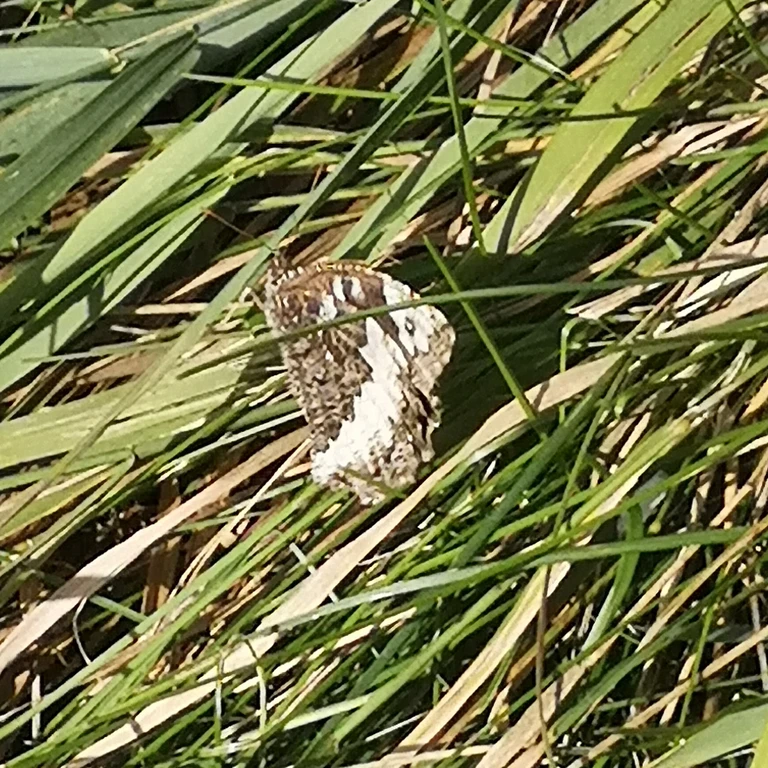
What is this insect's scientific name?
Brintesia circe
